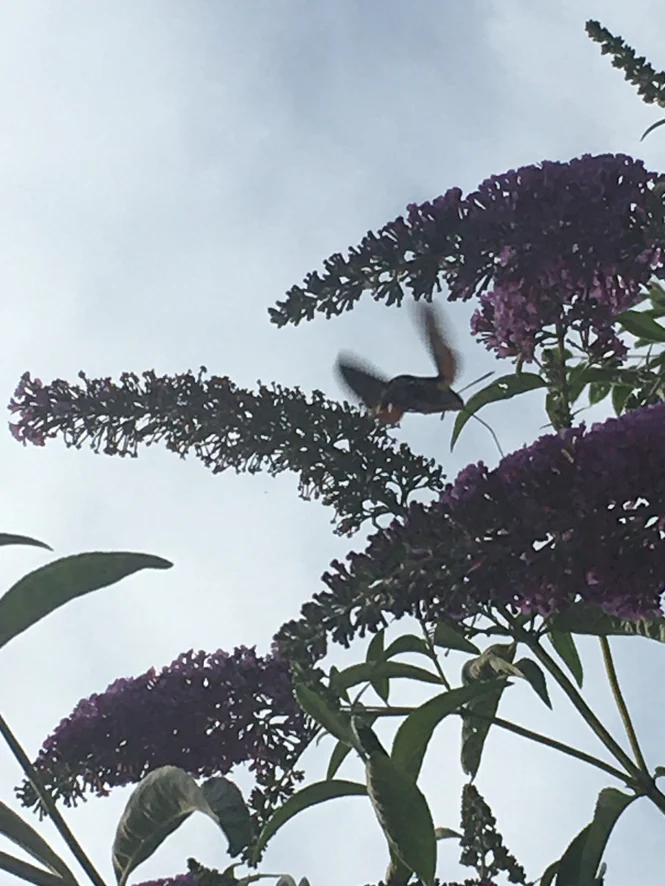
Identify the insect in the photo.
Macroglossum stellatarum
